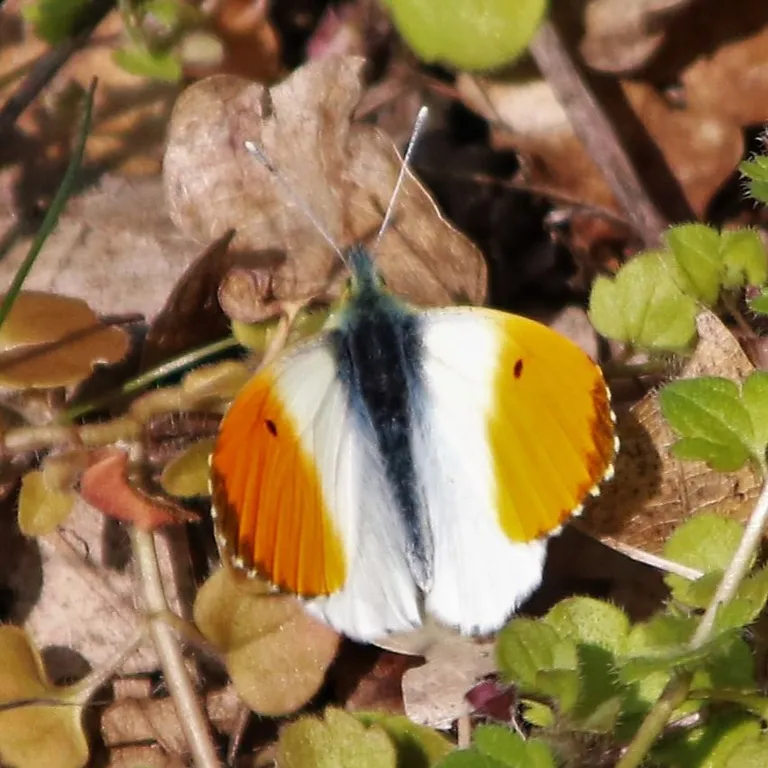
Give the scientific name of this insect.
Anthocharis cardamines
